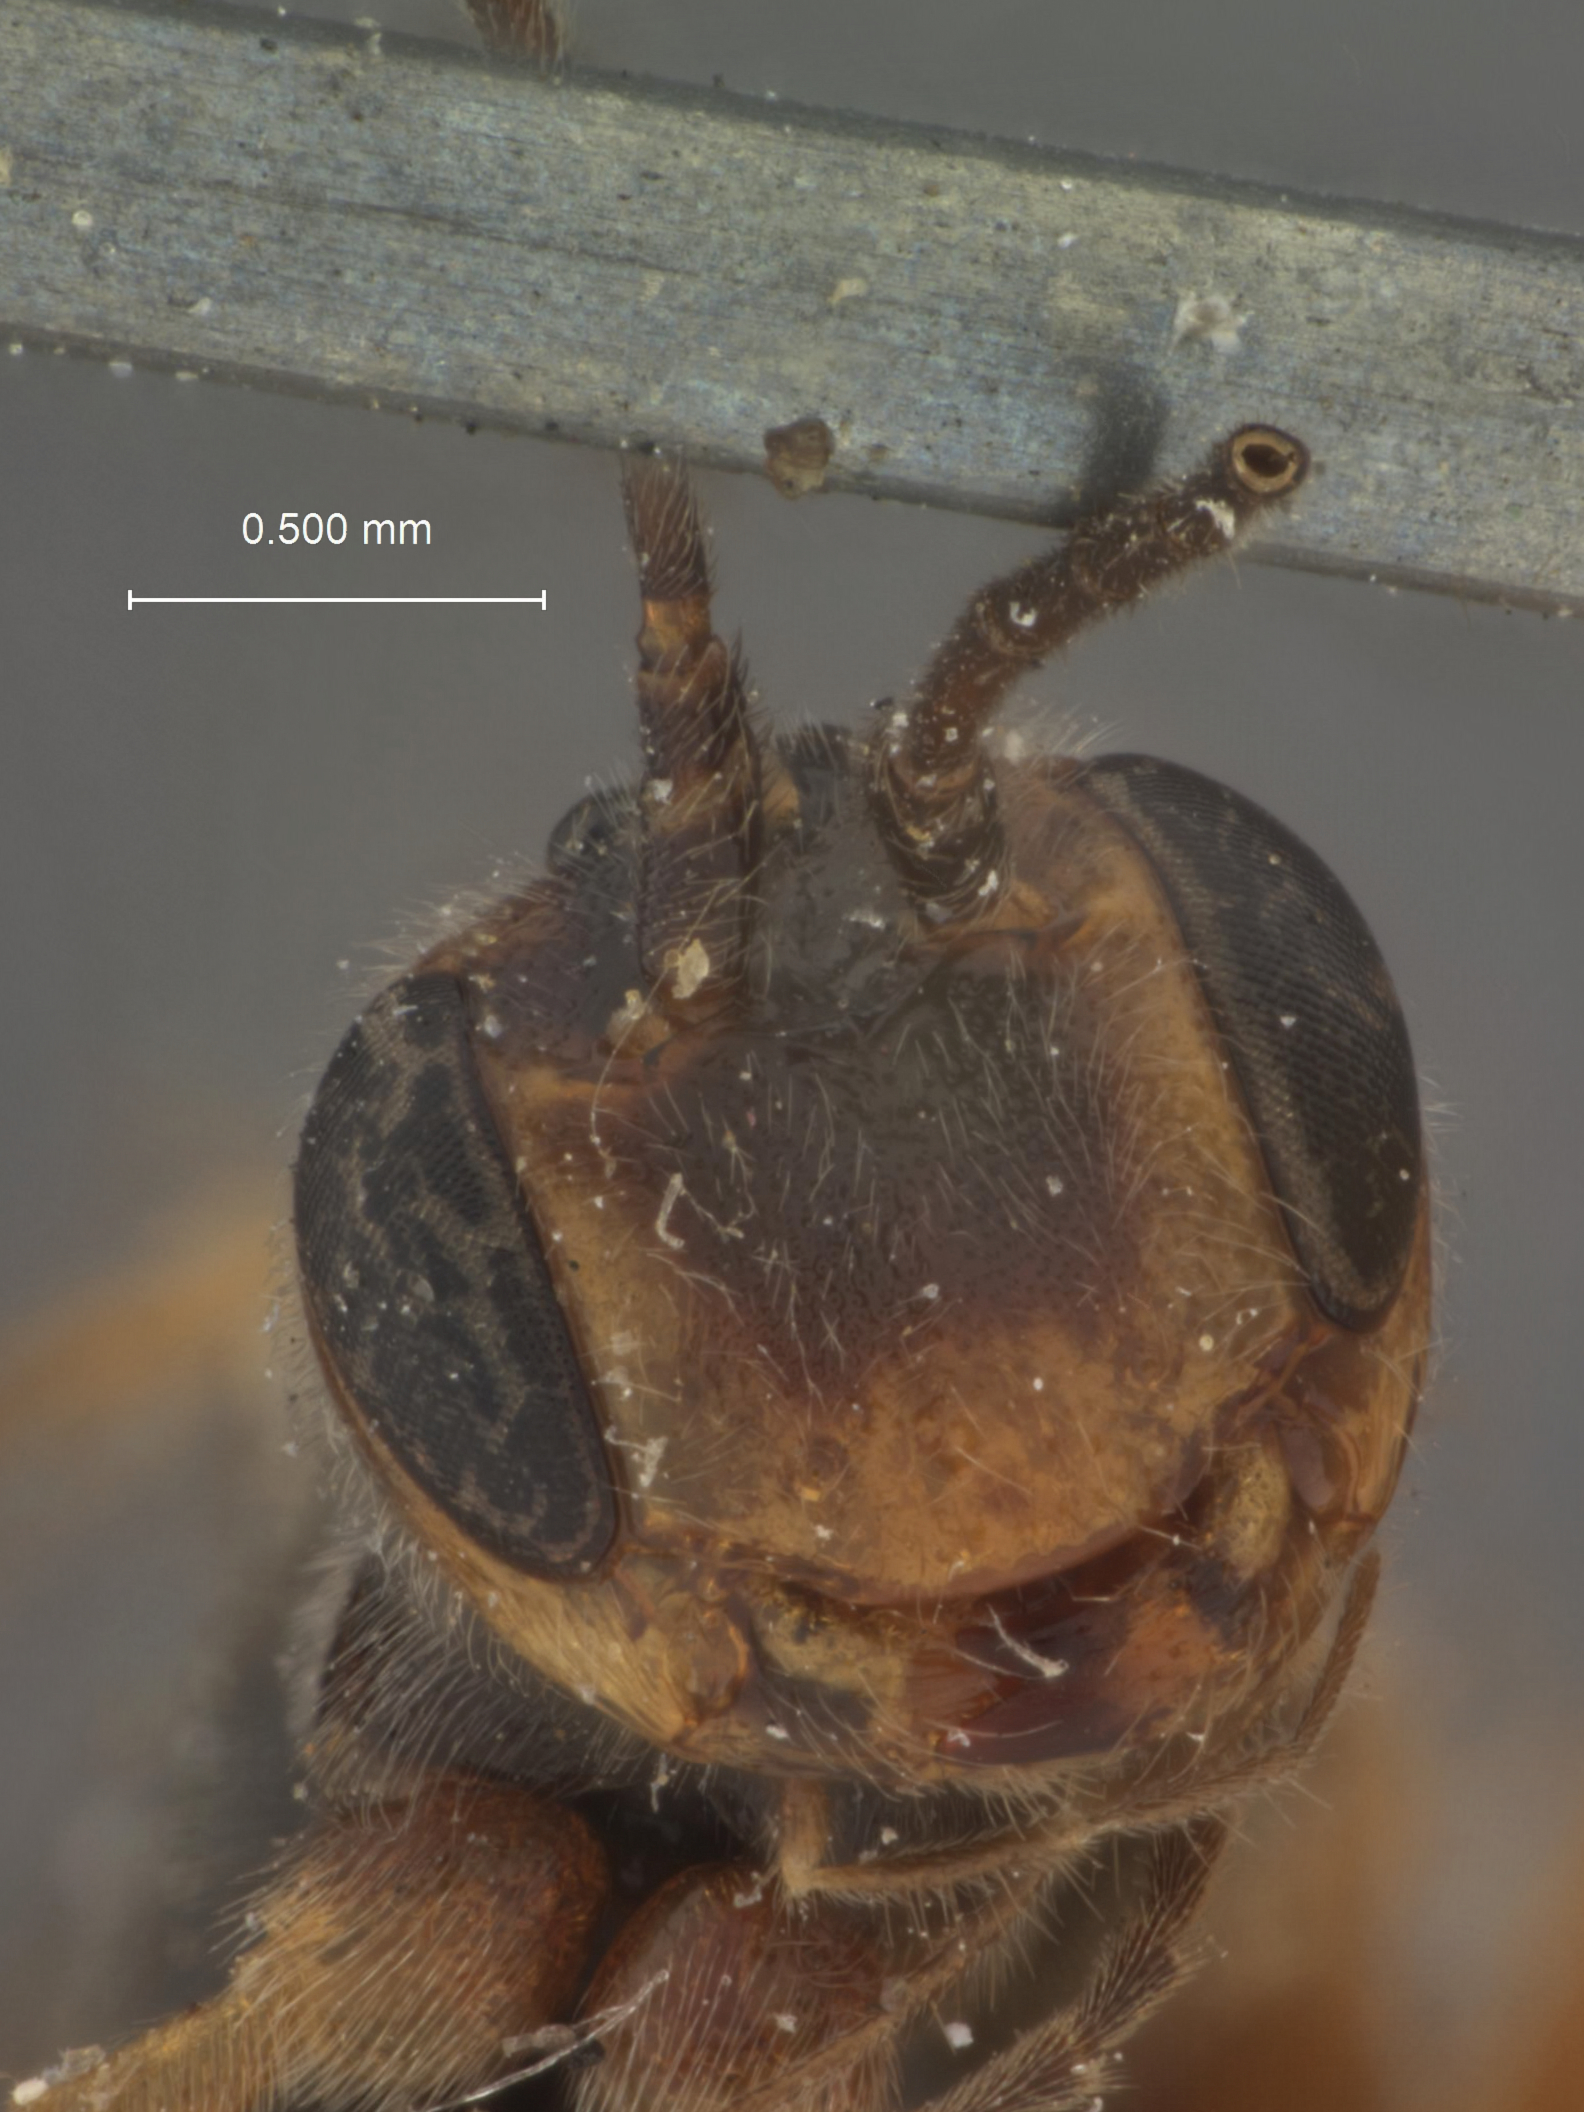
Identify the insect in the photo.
Mesochorus ukiahensis
